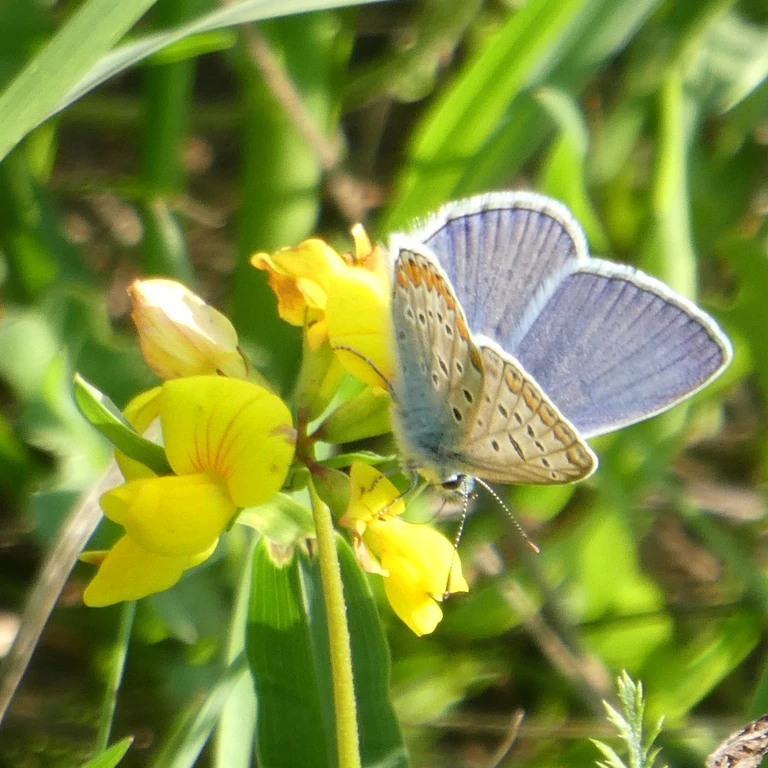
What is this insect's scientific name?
Polyommatus icarus
